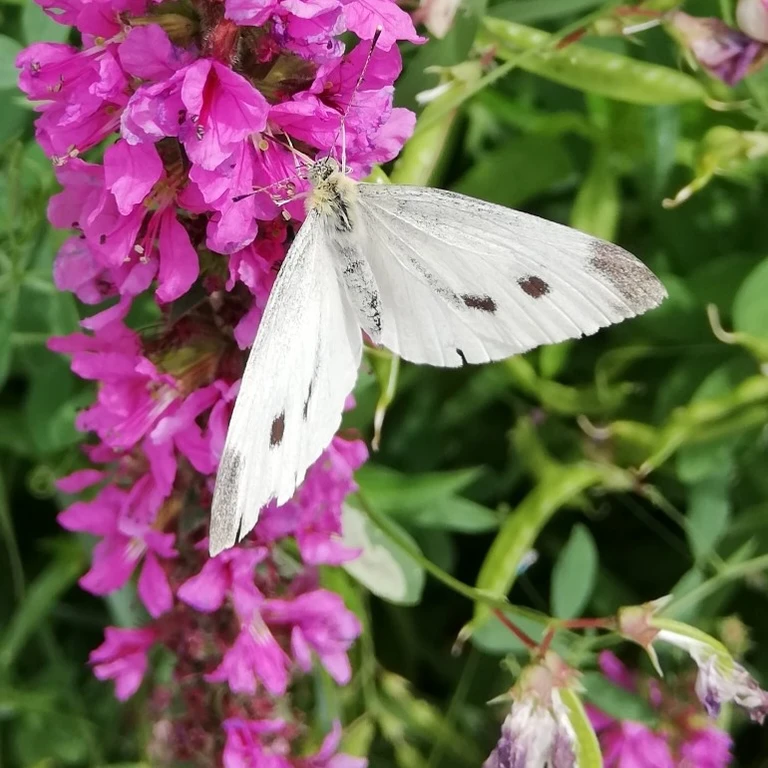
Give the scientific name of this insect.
Pieris rapae
